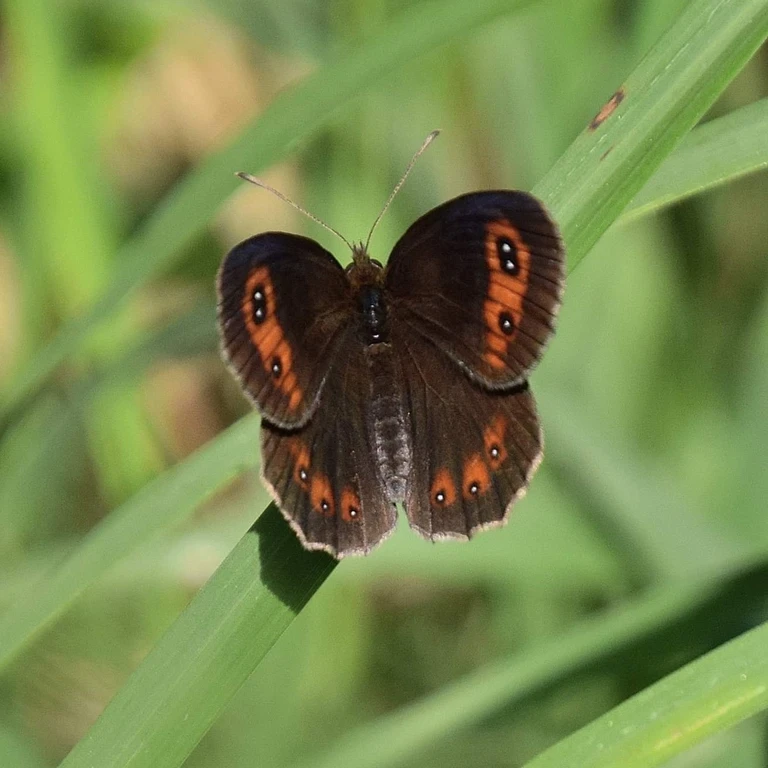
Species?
Erebia aethiops
